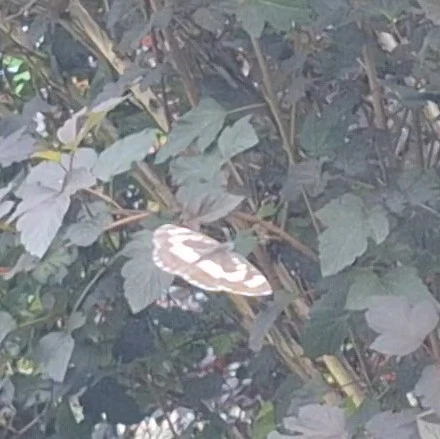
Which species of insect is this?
Neptis rivularis
